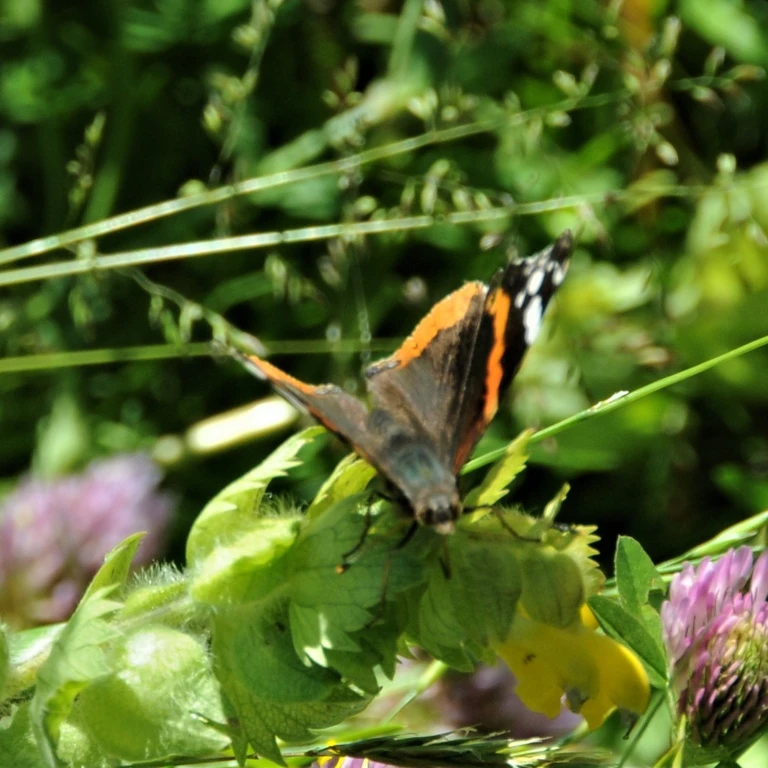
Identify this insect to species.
Vanessa atalanta
